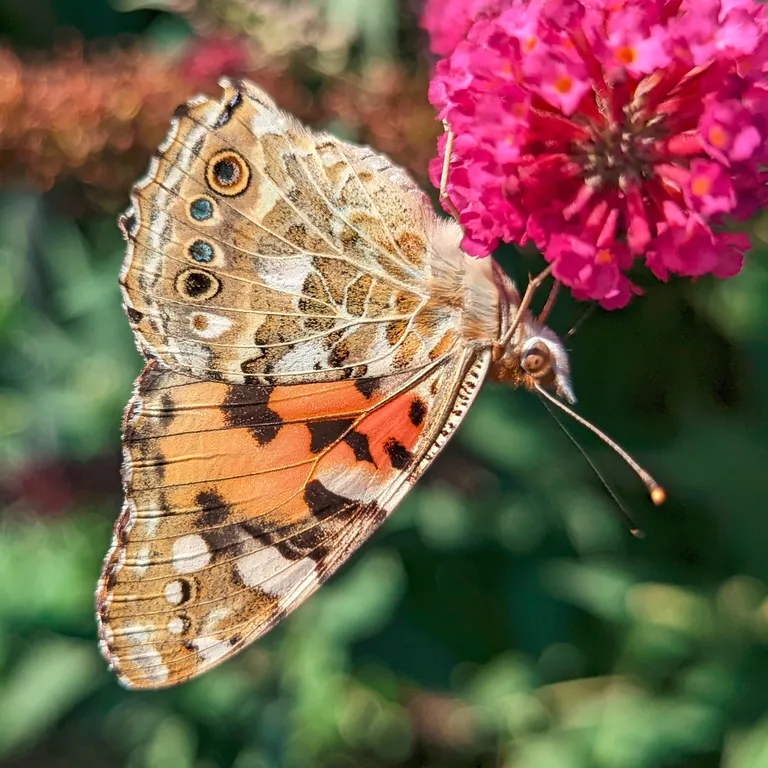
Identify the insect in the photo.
Vanessa cardui
